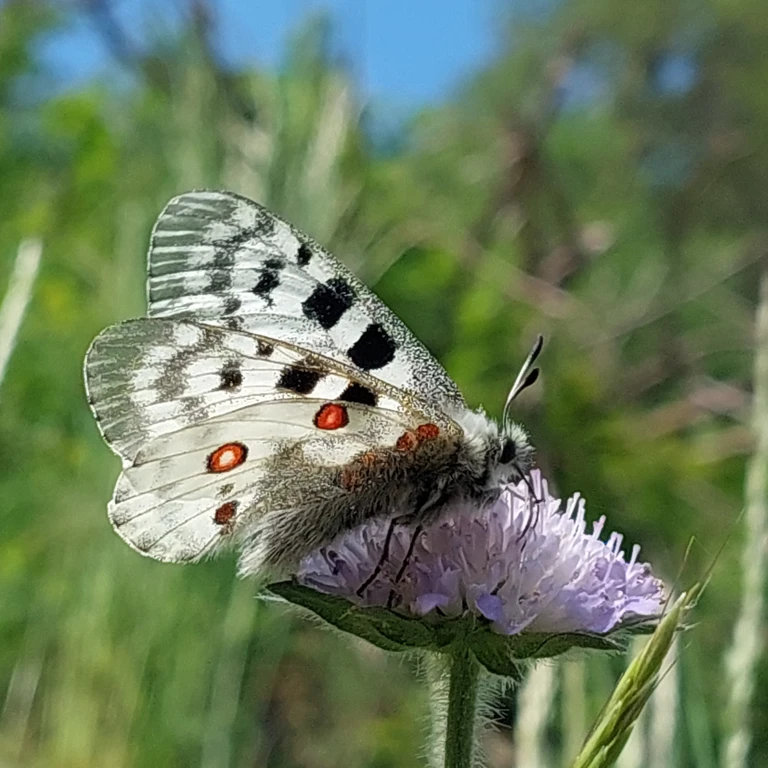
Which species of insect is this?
Parnassius apollo
